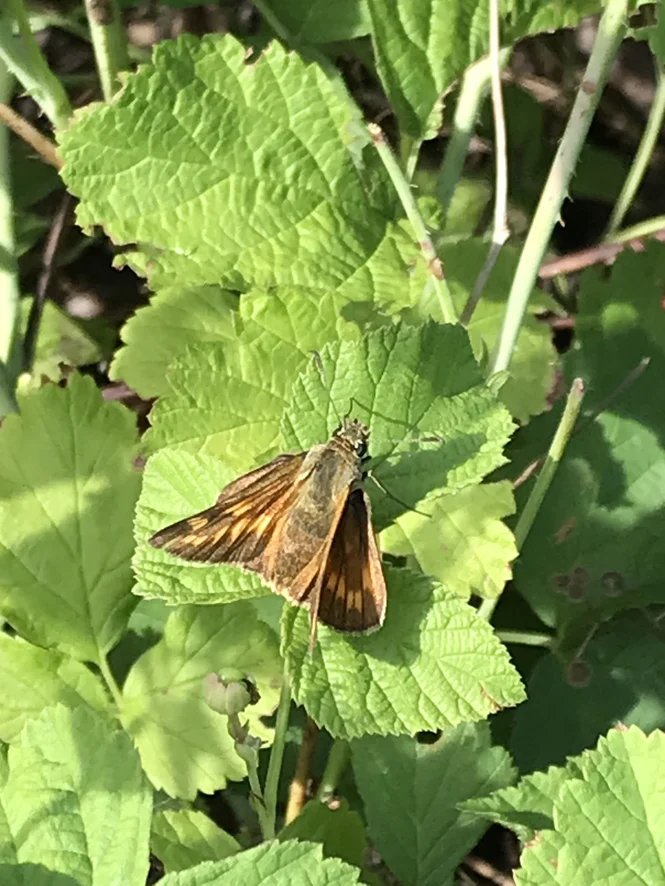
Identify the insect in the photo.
Ochlodes sylvanus (also Ochlodes venata)
